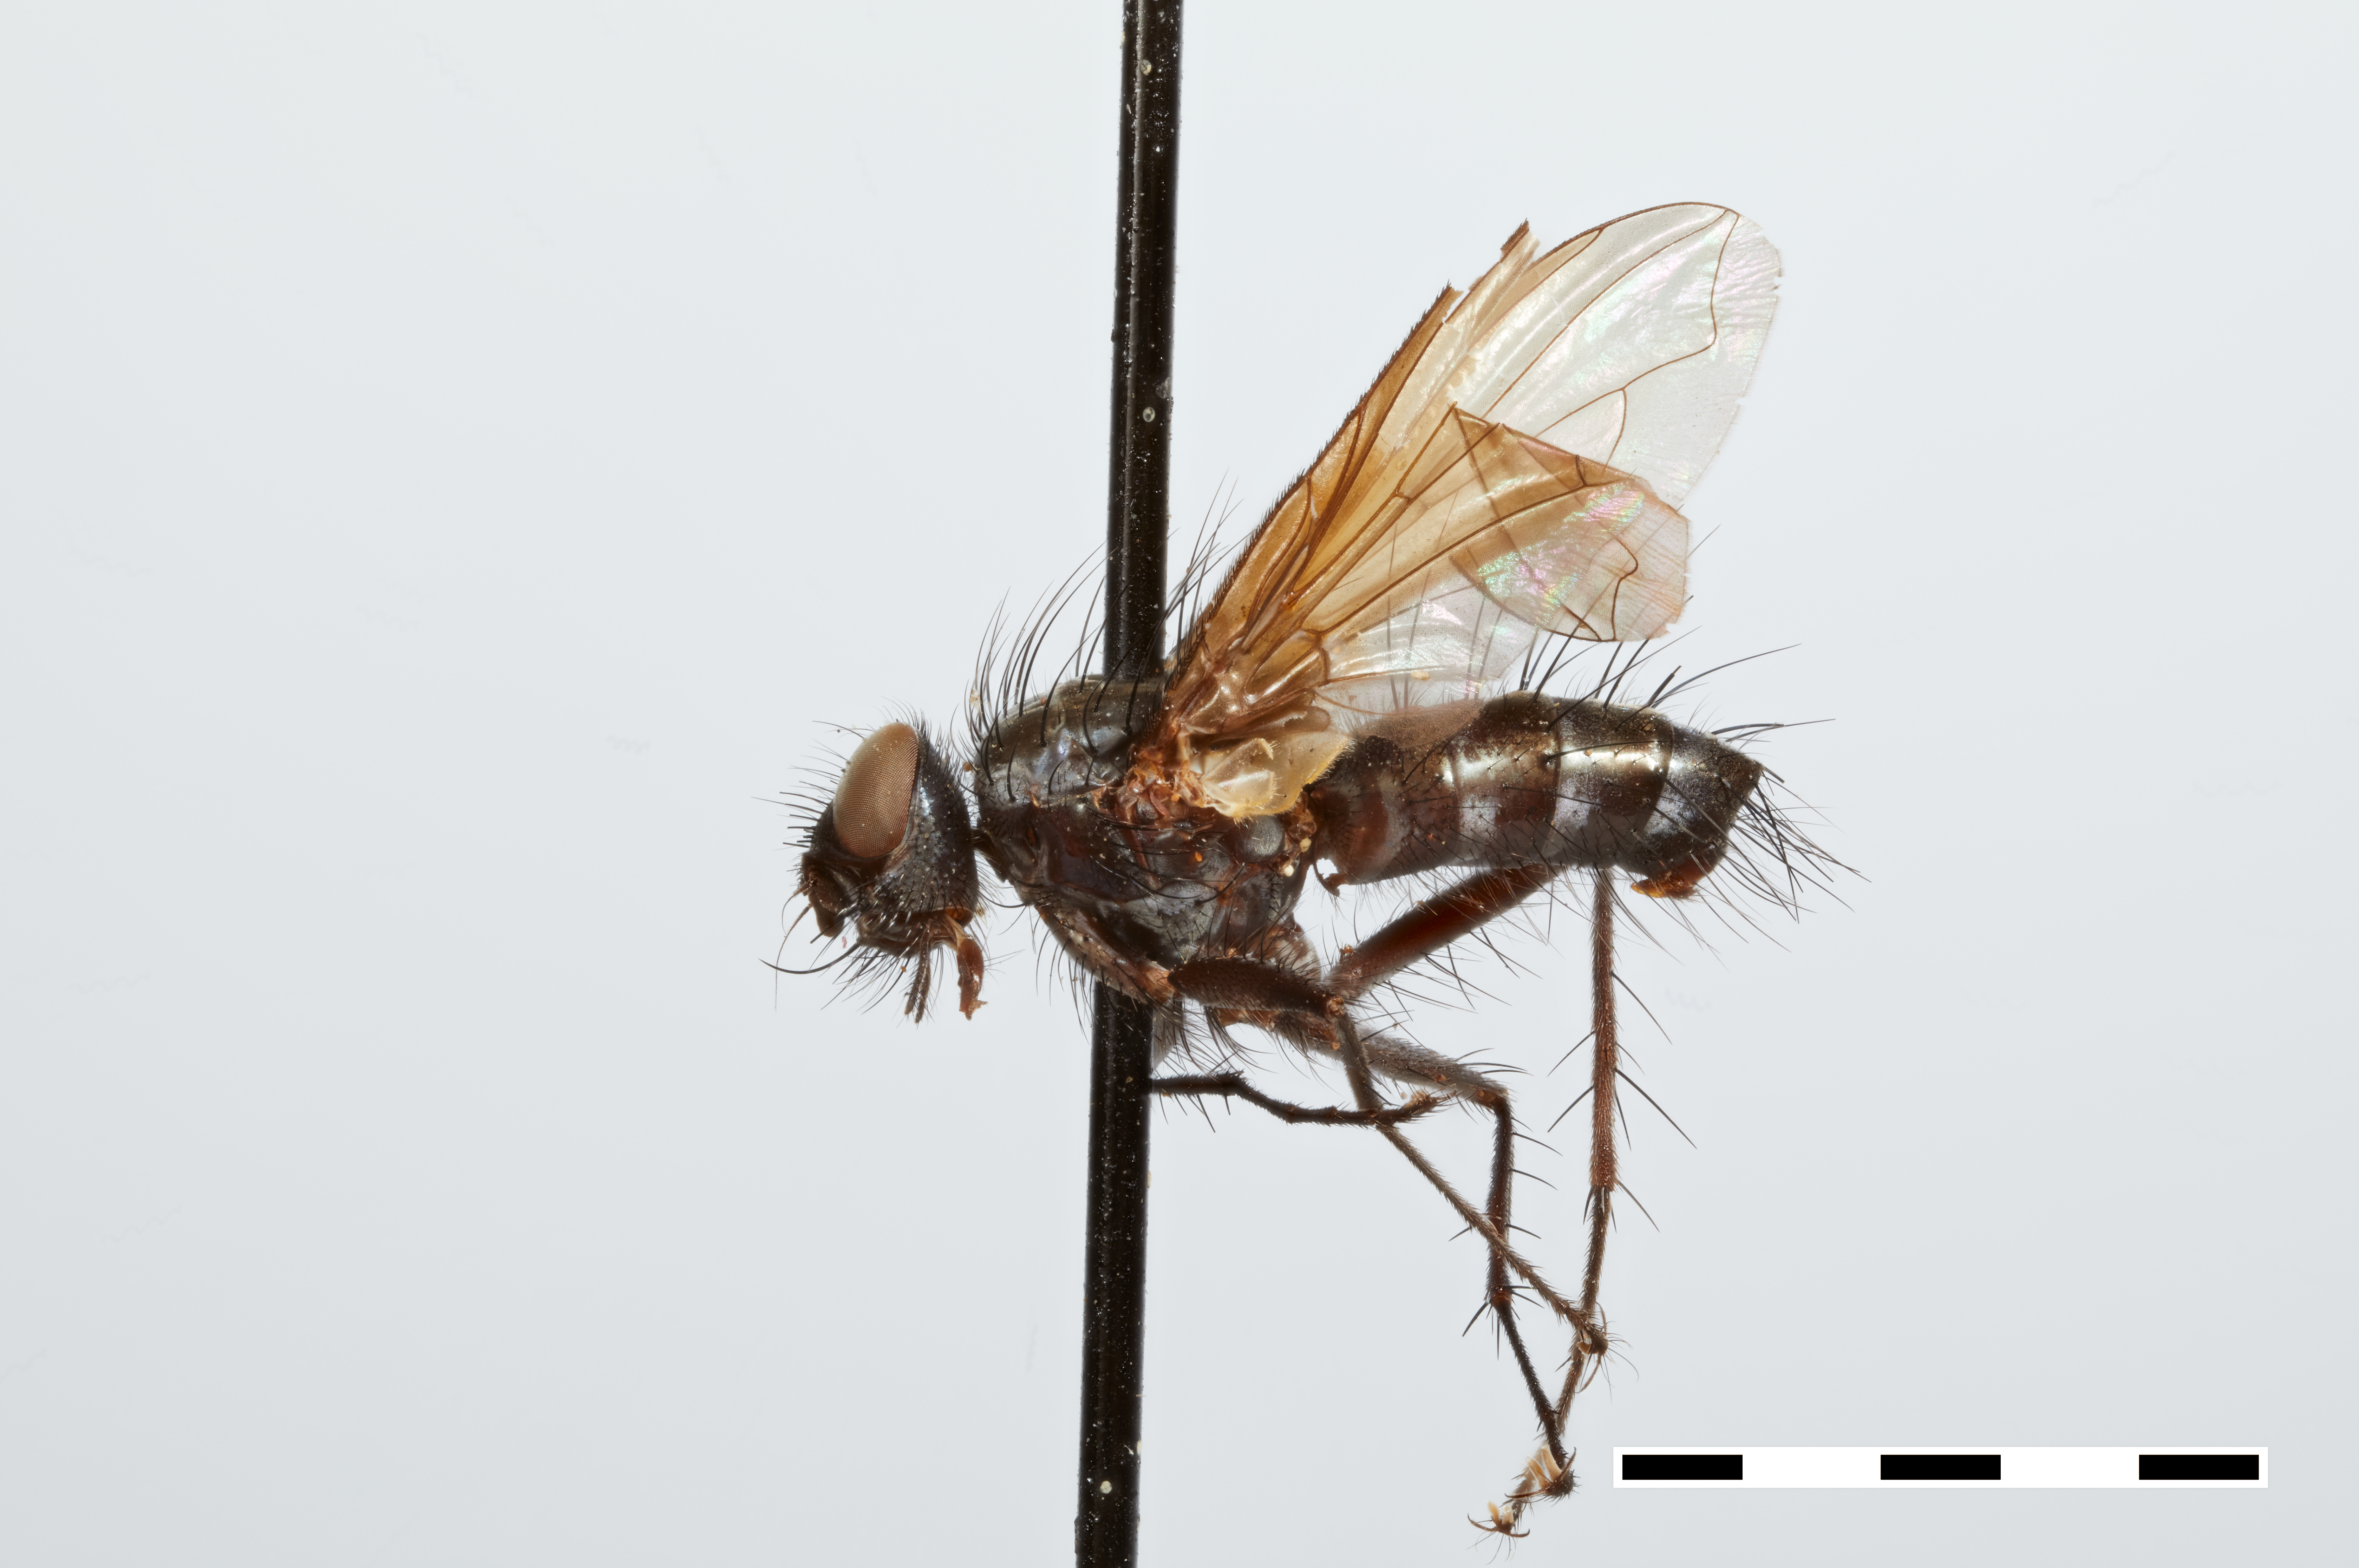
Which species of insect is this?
Leptomacquartia planifrons
